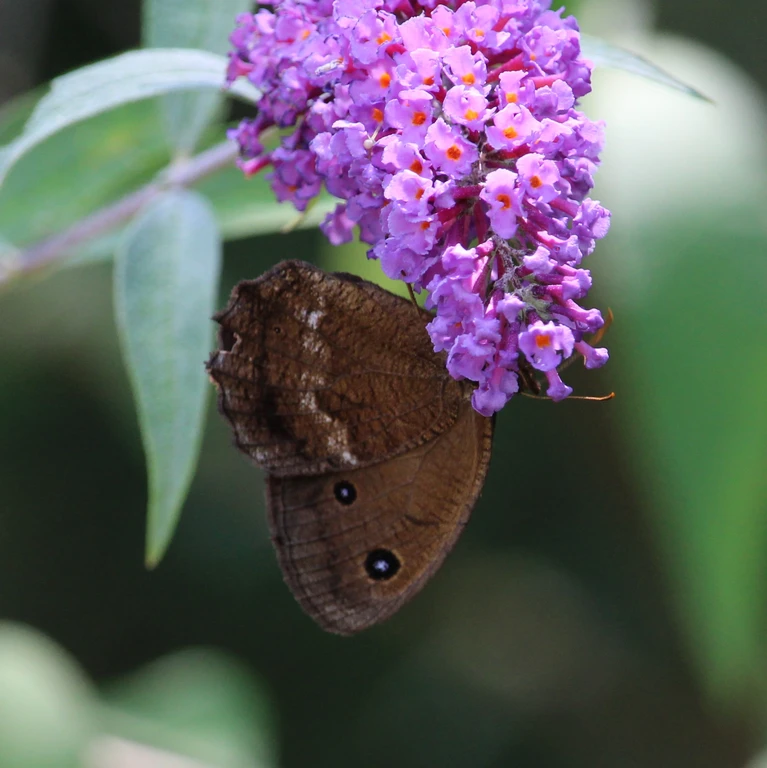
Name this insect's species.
Minois dryas
